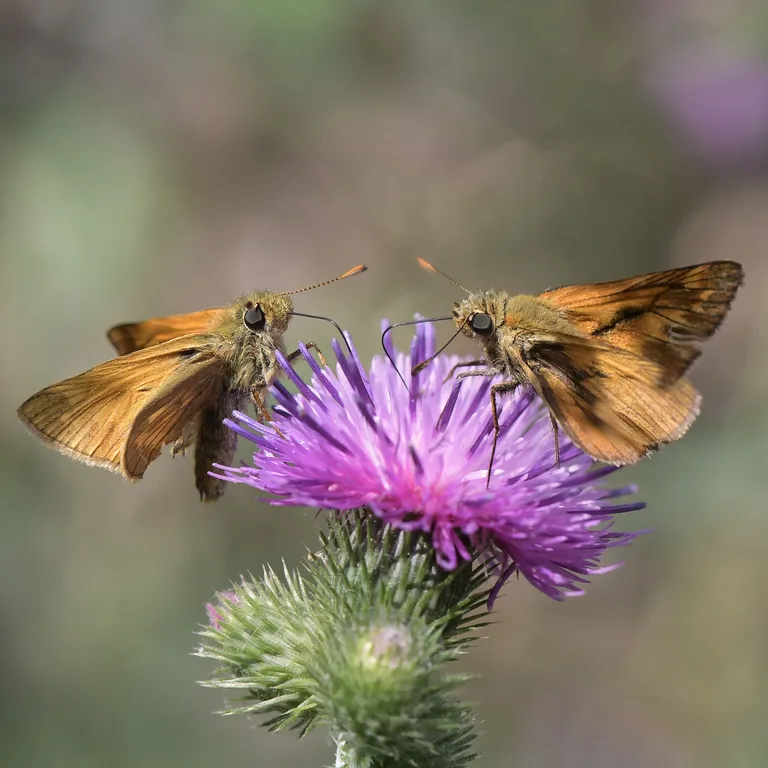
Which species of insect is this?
Ochlodes sylvanus (also Ochlodes venata)
